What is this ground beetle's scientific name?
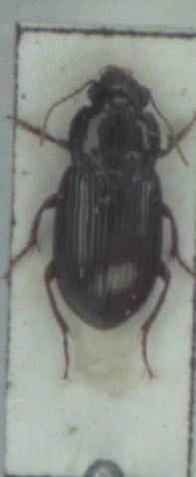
Amara apricaria
